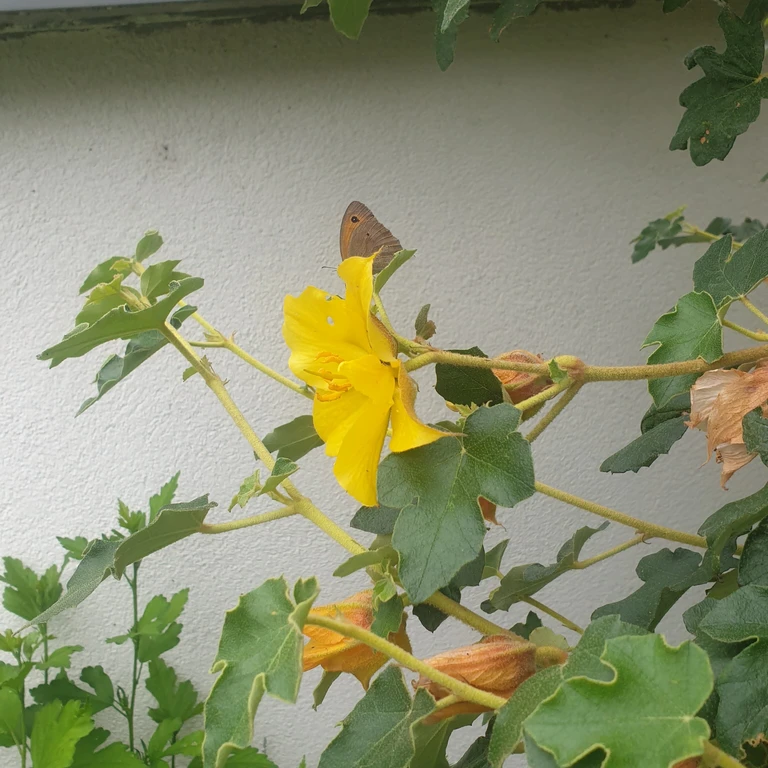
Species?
Maniola jurtina
